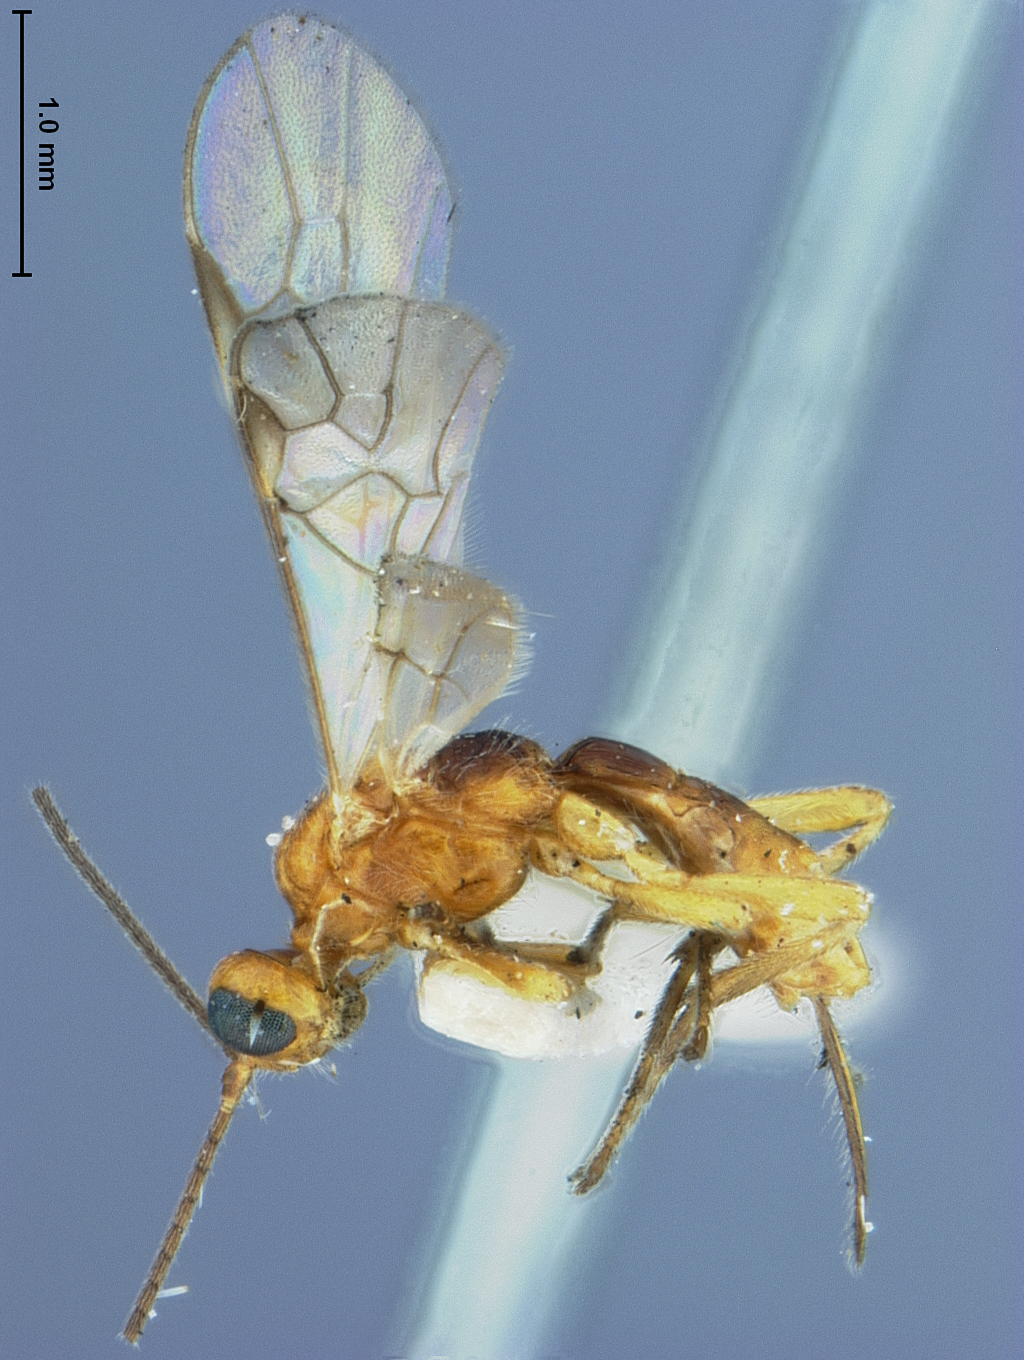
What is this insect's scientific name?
Clinocentrus tarsalis
